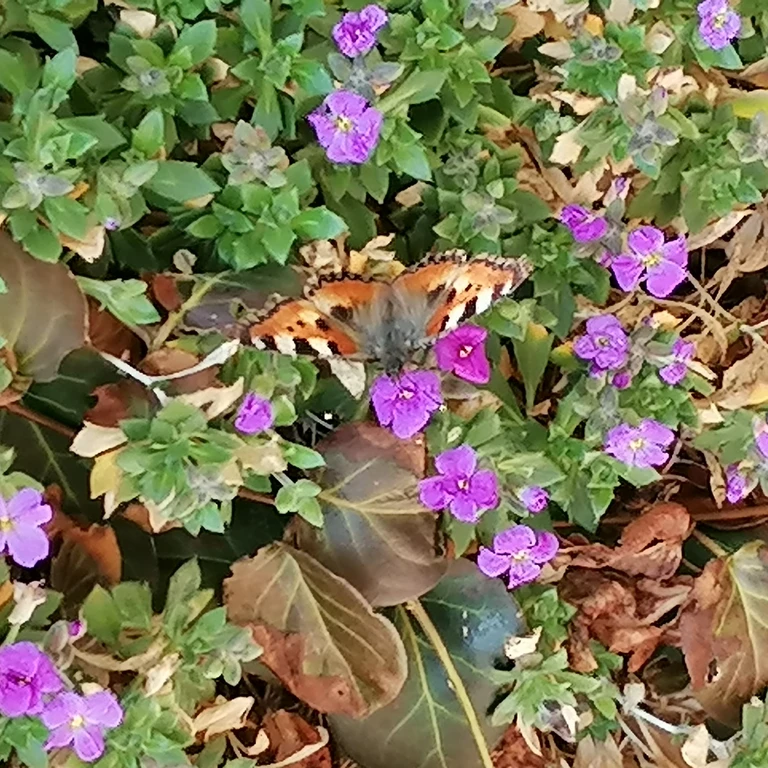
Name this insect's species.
Aglais urticae
